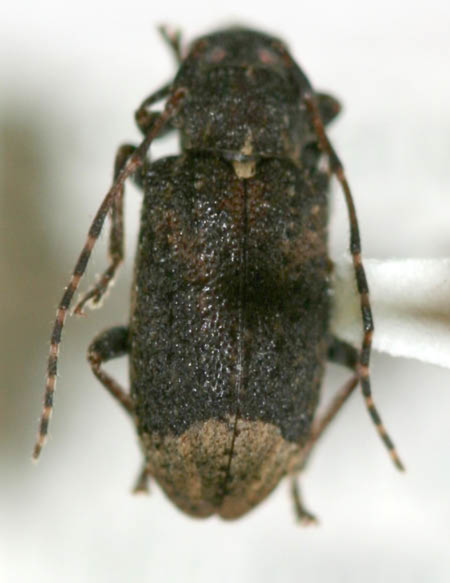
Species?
Atimiola rickstanleyi
